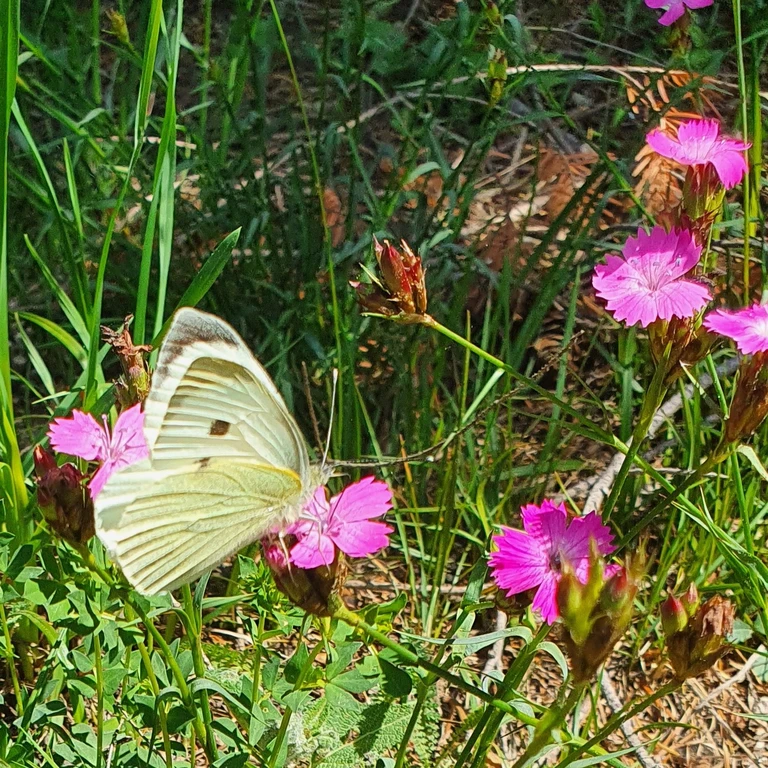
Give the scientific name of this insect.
Pieris brassicae
